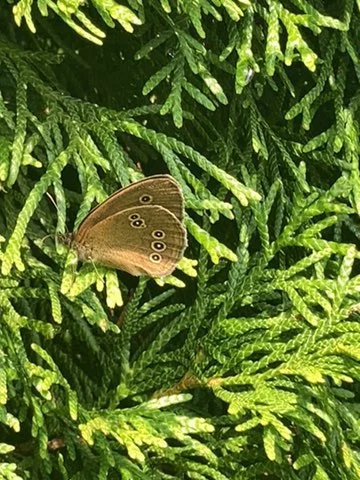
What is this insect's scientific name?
Aphantopus hyperantus
